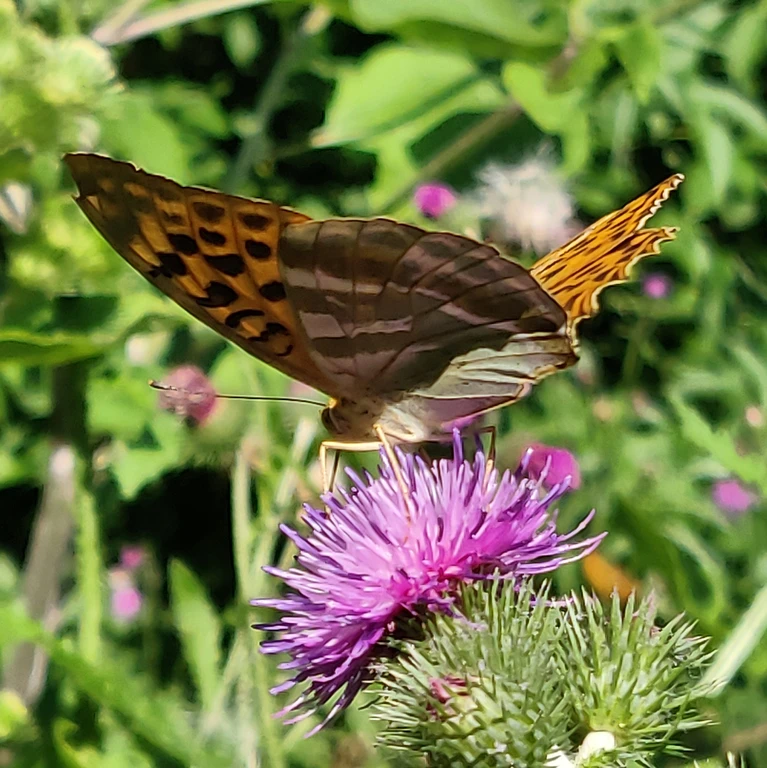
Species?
Argynnis paphia
